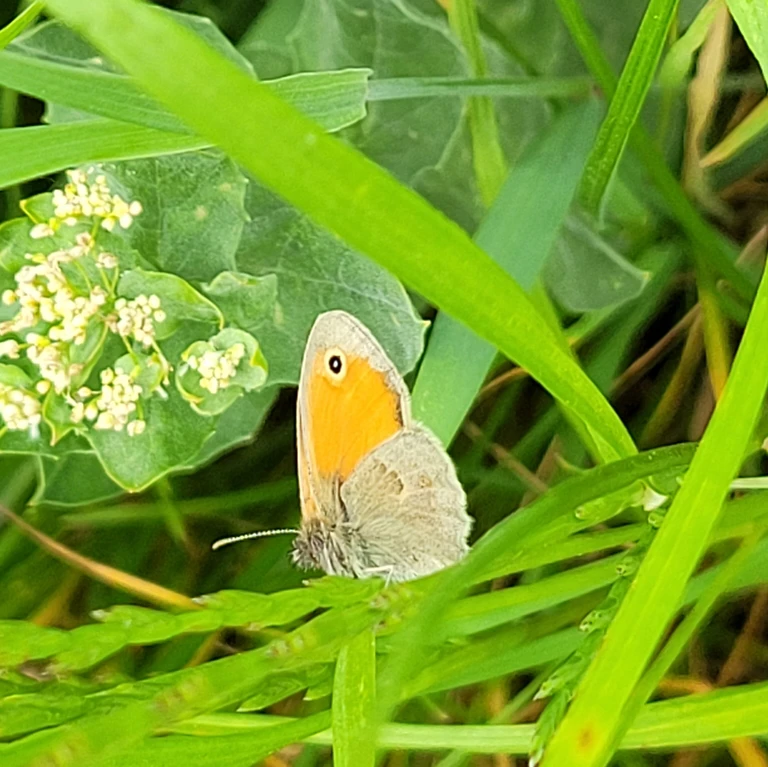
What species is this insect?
Coenonympha pamphilus
